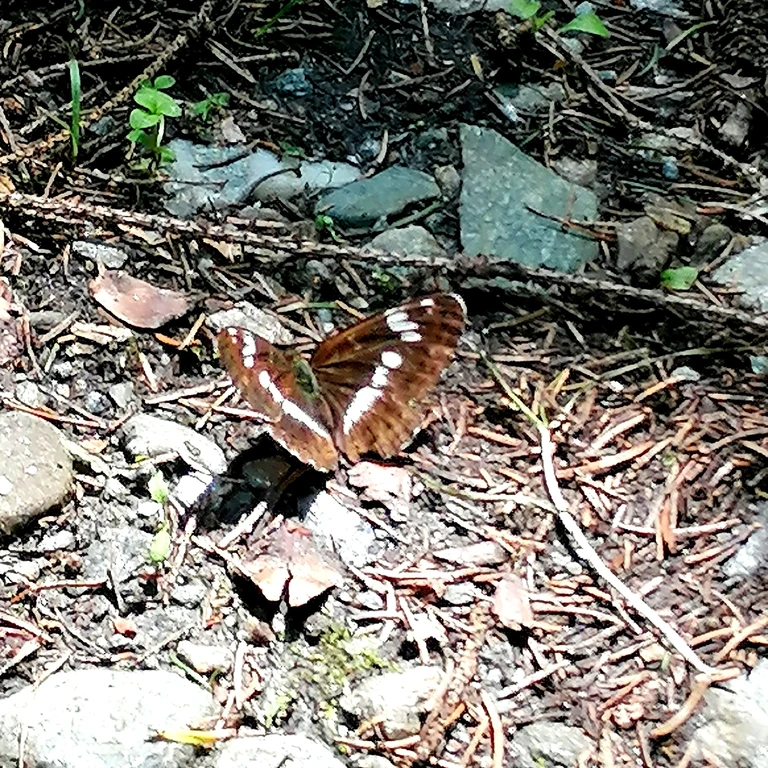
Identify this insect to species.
Limenitis camilla (also Ladoga camilla)
